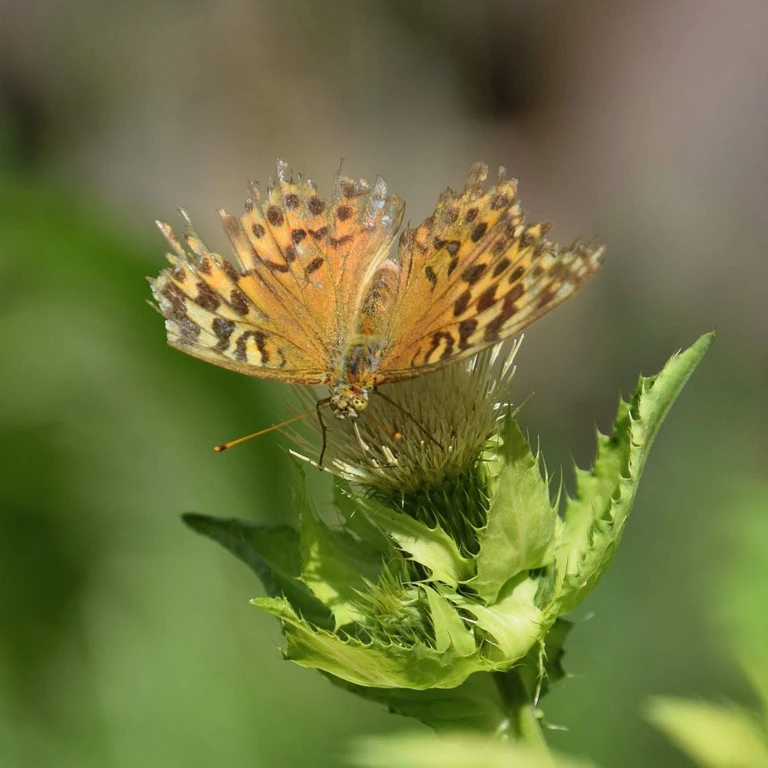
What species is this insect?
Argynnis paphia
